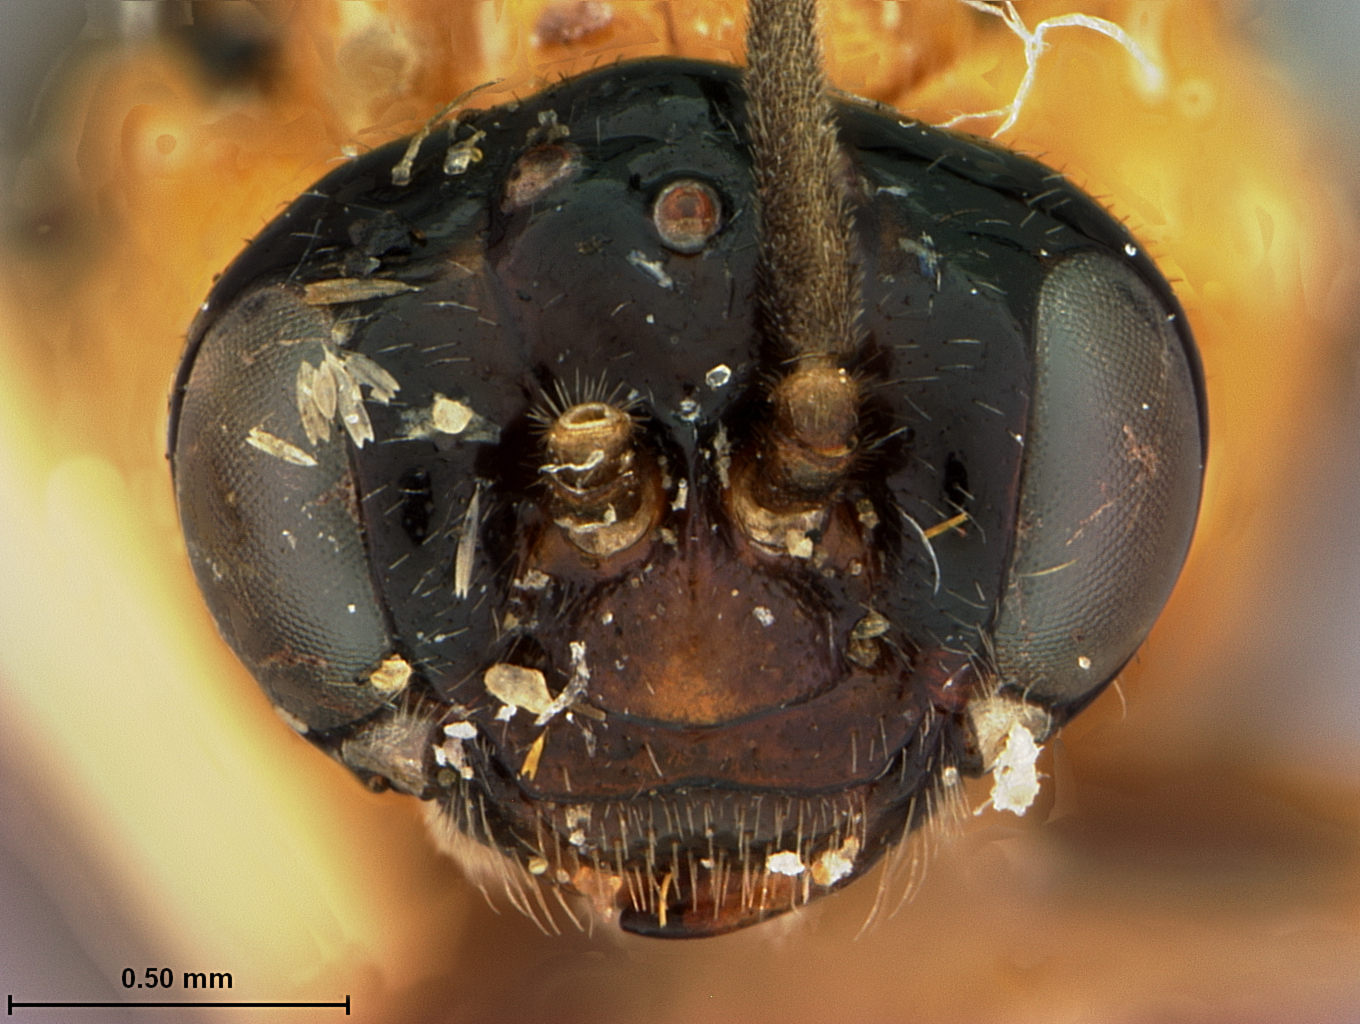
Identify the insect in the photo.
Zynzus himus
